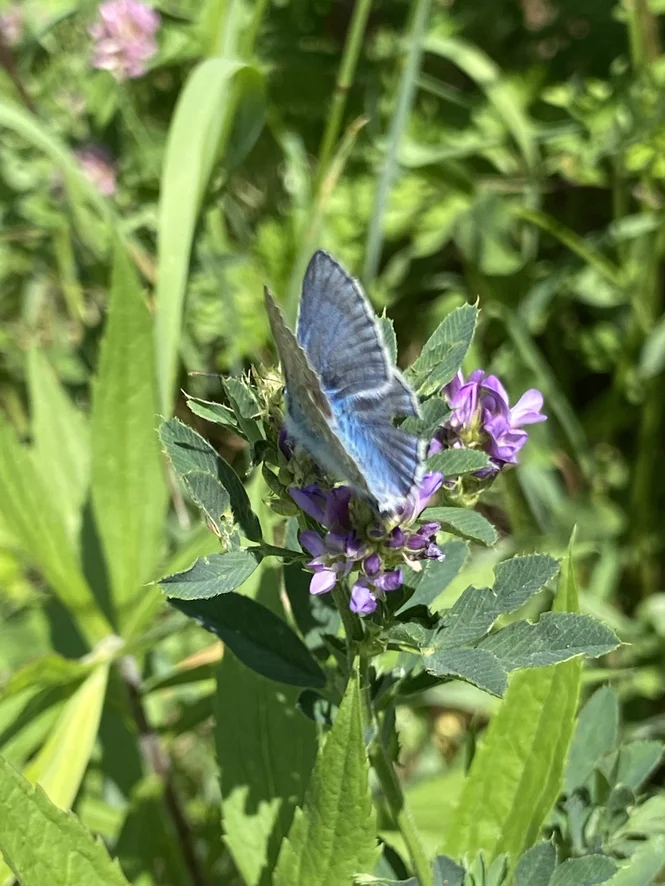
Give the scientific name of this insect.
Polyommatus icarus
